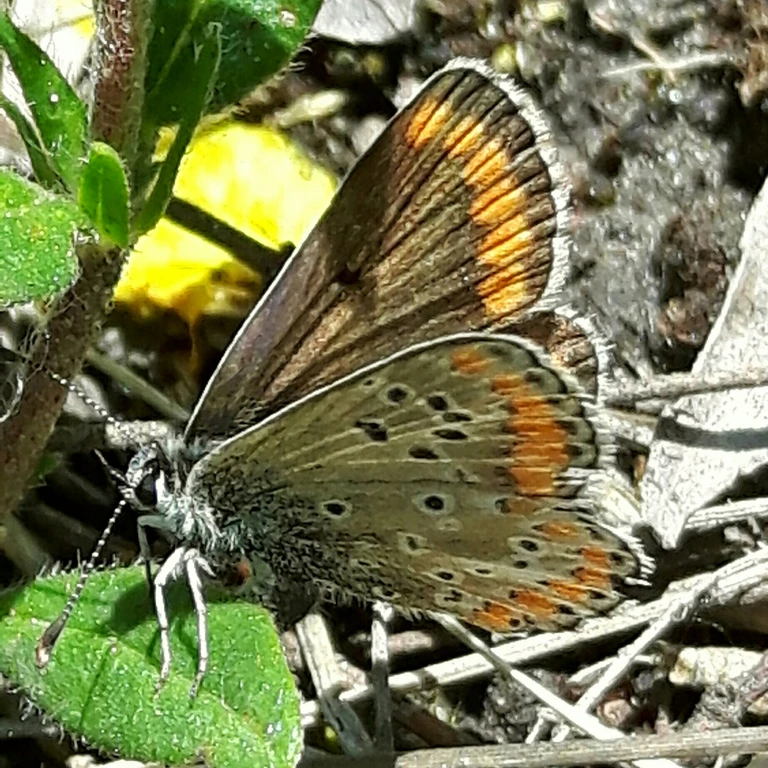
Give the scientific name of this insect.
Aricia agestis/artaxerxes
